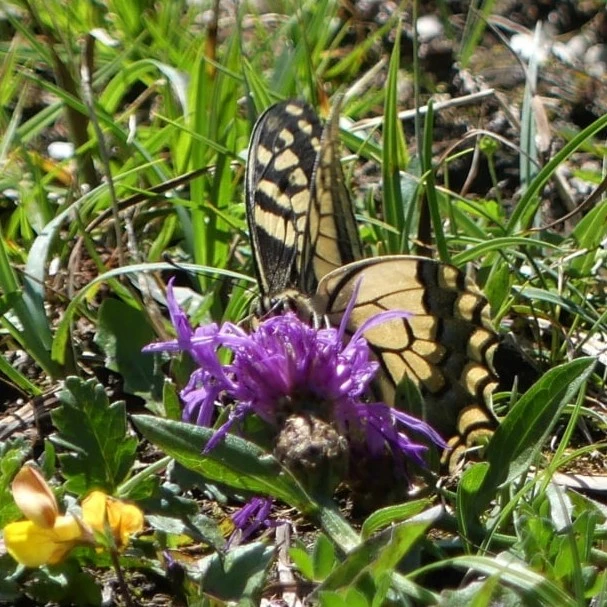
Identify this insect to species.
Papilio machaon
